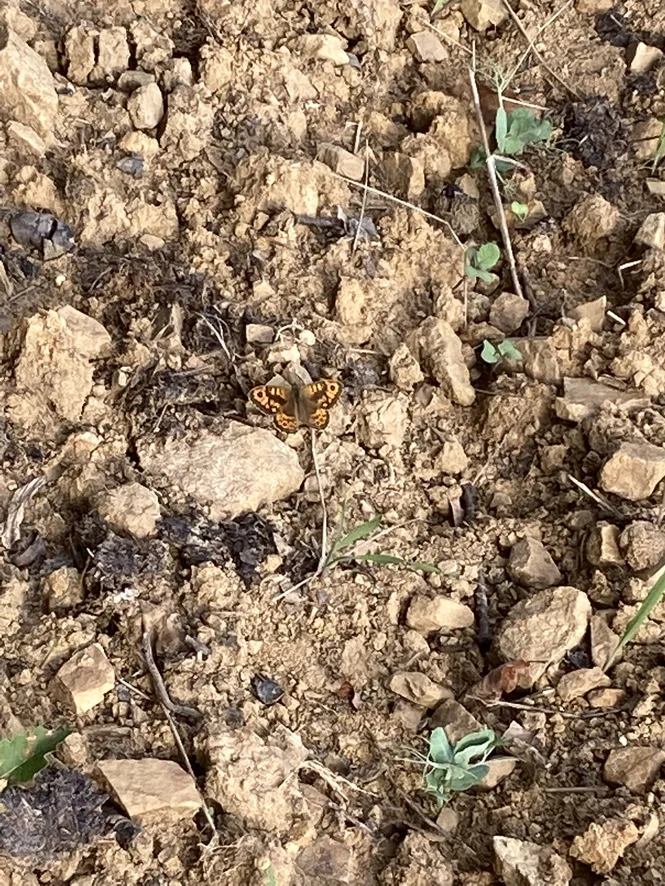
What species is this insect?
Lasiommata megera (also Pararge megera)
